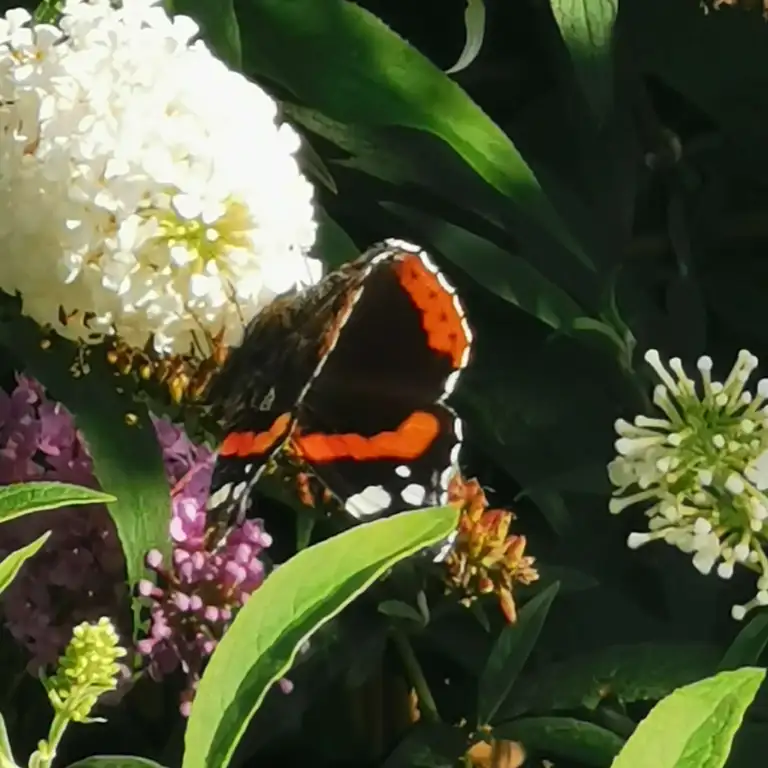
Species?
Vanessa atalanta
